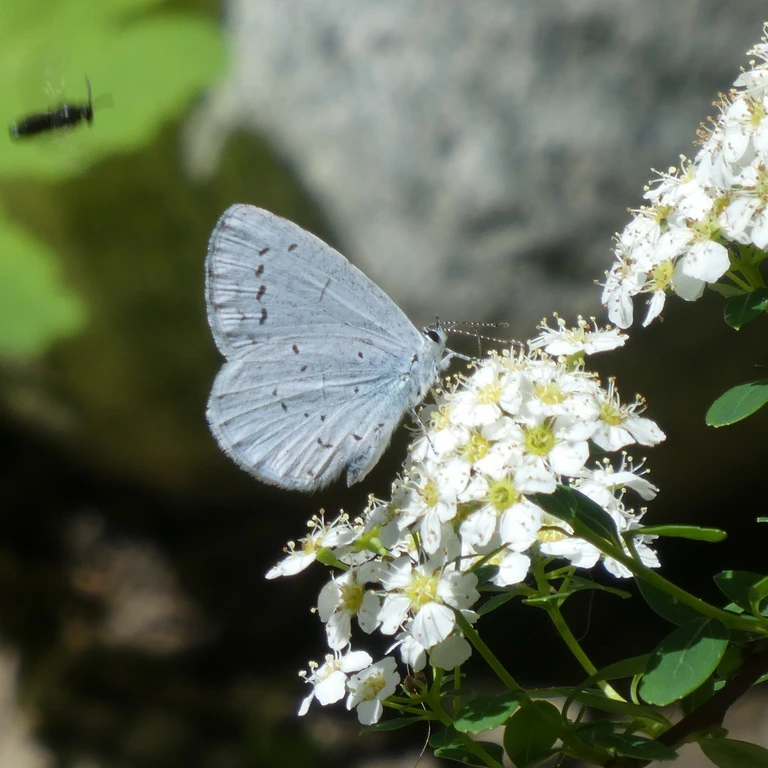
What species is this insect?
Celastrina argiolus
